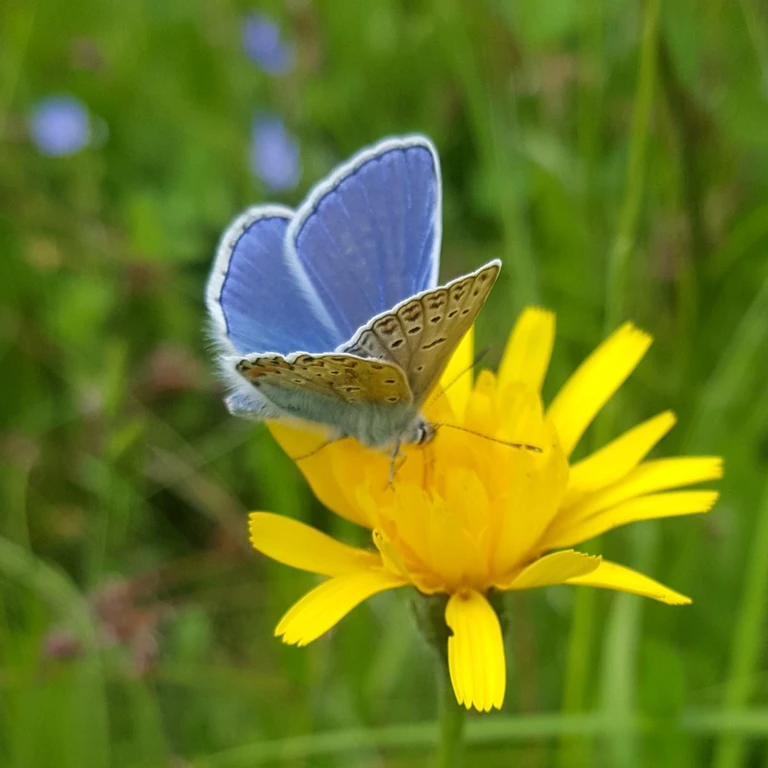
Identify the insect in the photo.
Polyommatus icarus
